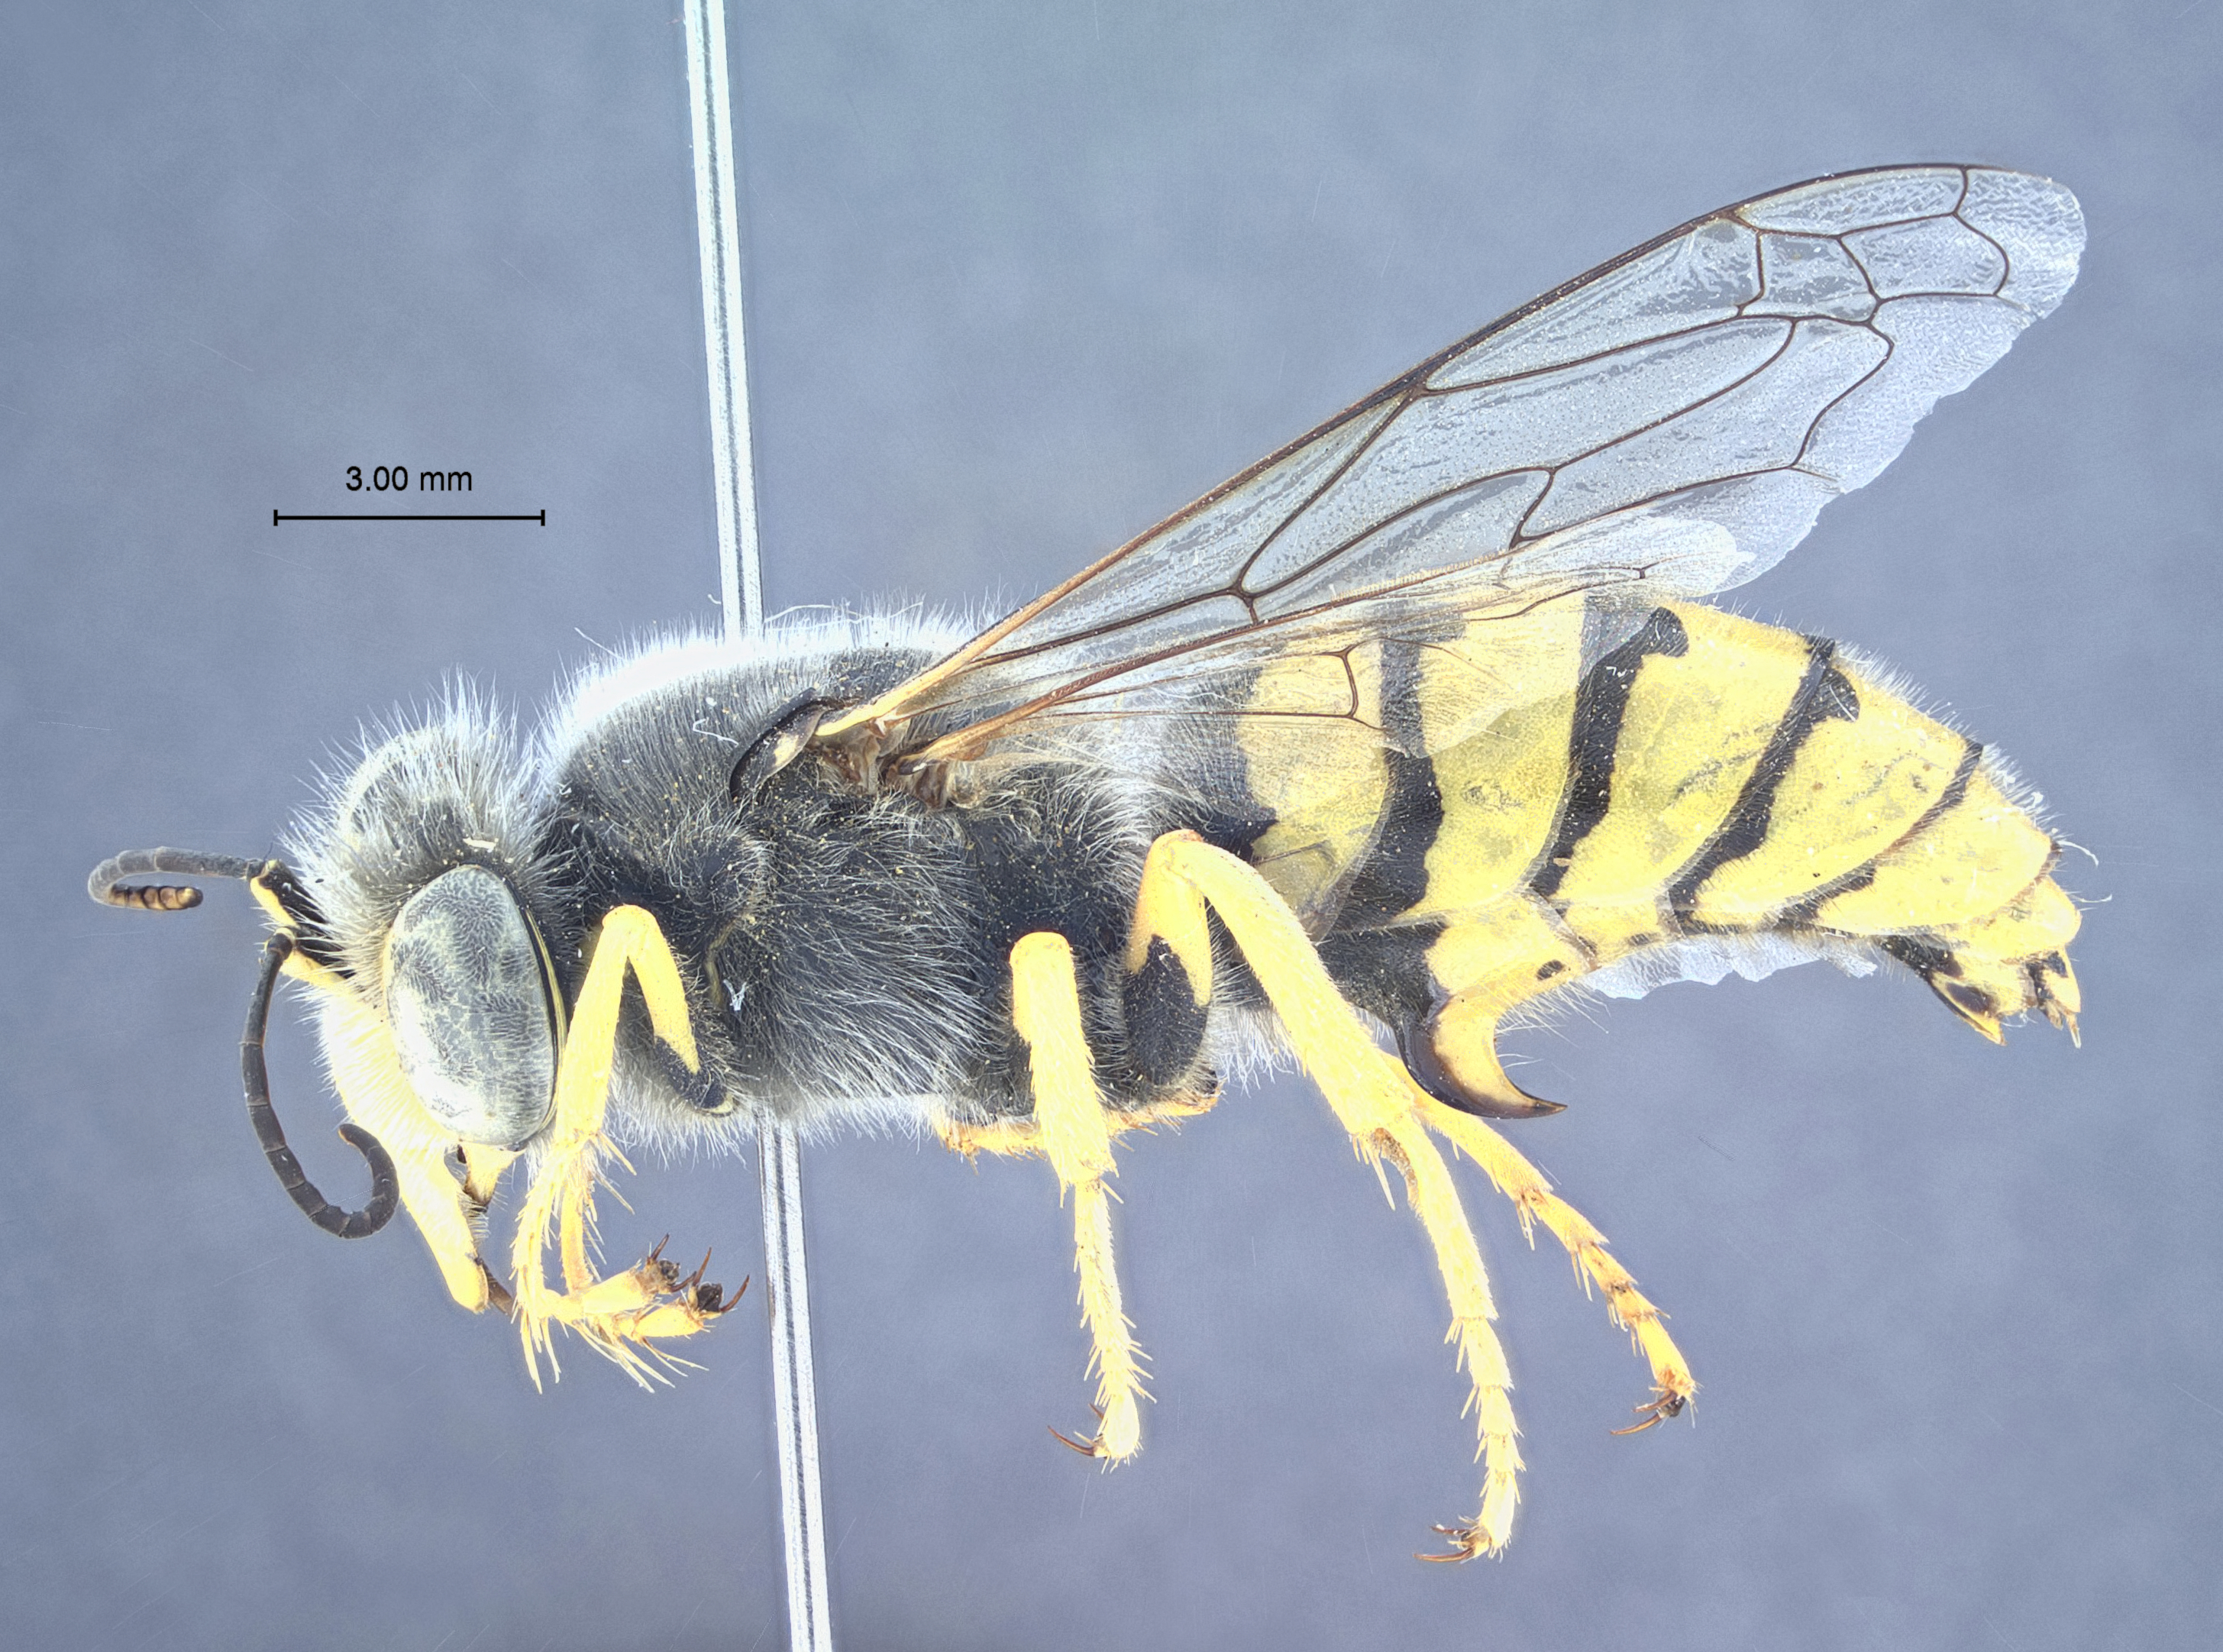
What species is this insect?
Bembix americana
